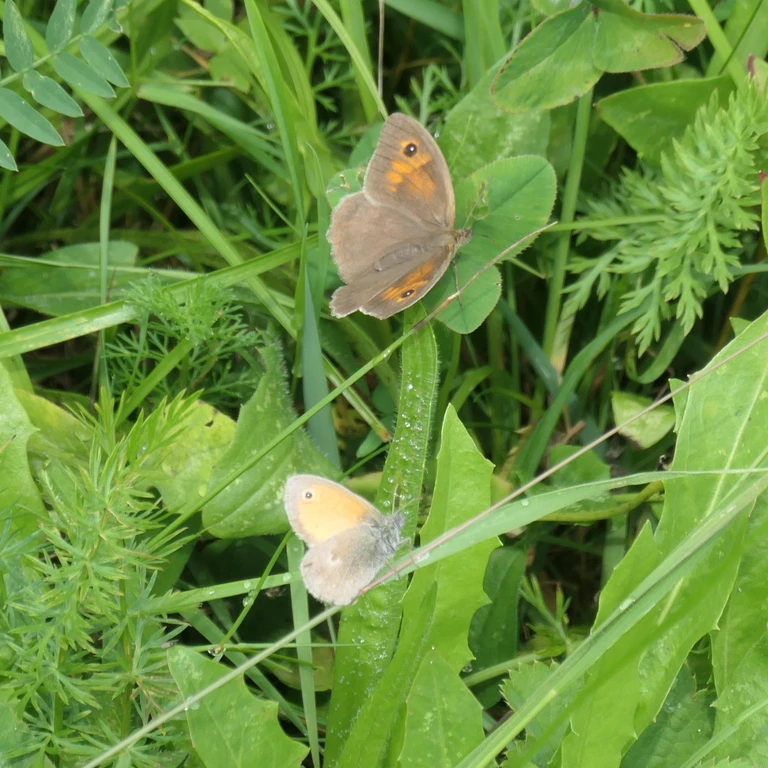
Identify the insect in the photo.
Coenonympha pamphilus
